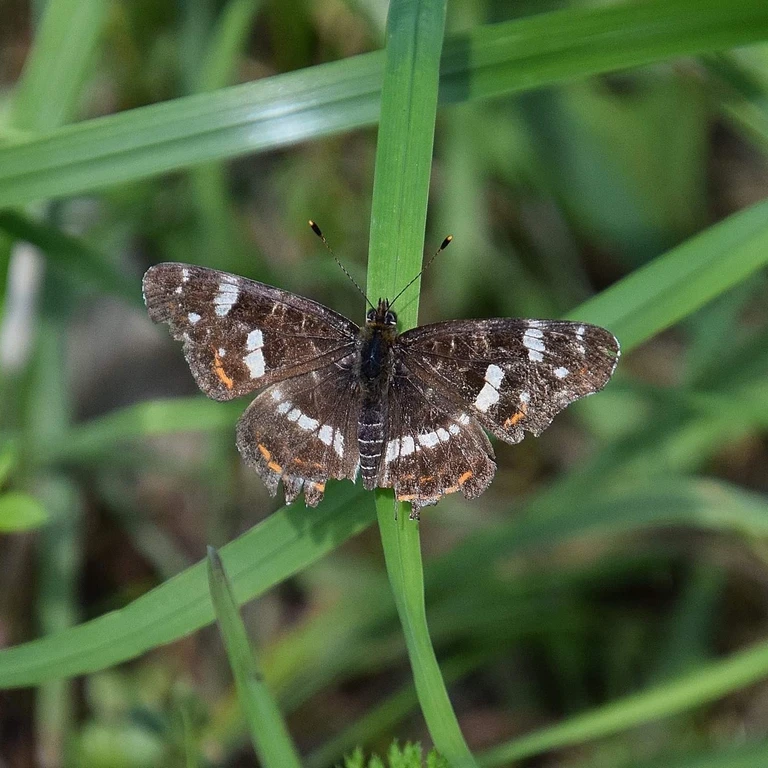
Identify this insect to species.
Araschnia levana
